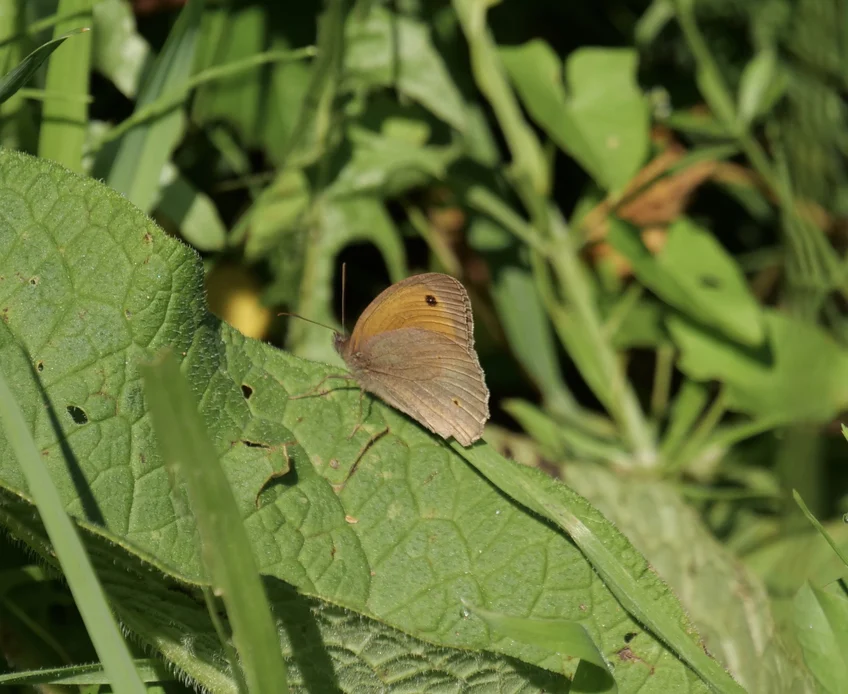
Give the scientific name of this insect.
Maniola jurtina
